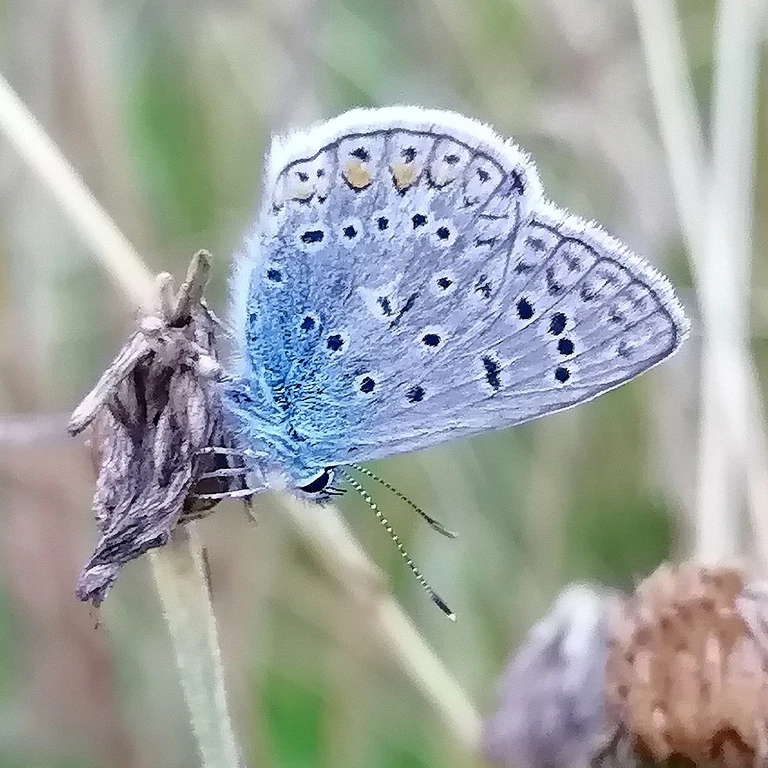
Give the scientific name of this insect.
Polyommatus icarus
